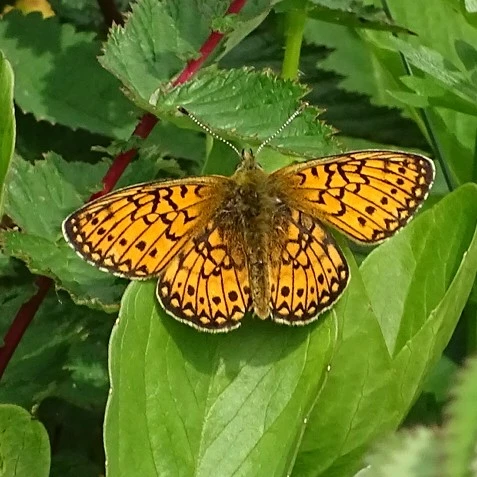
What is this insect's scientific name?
Boloria eunomia
